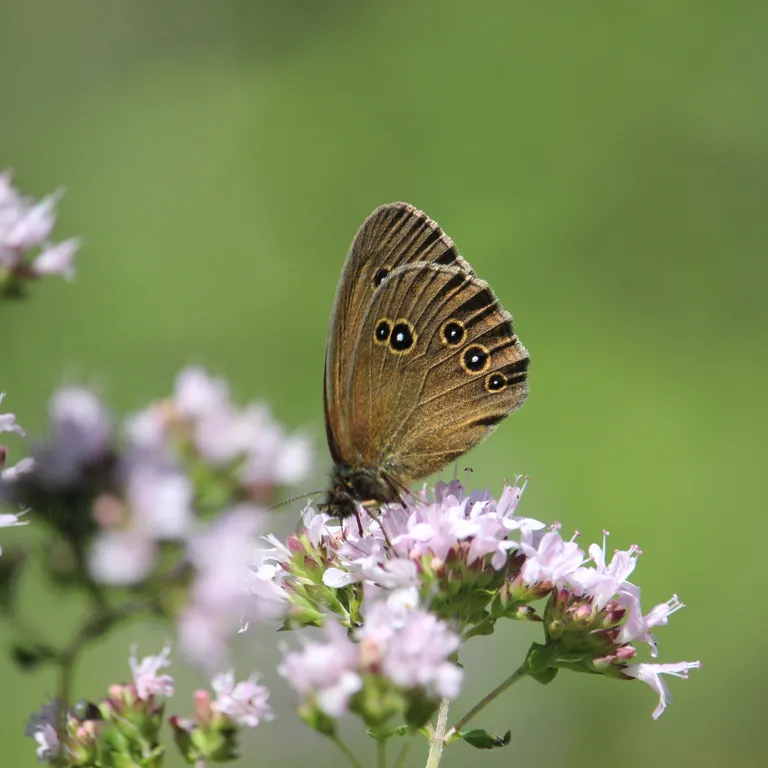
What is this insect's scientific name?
Aphantopus hyperantus
